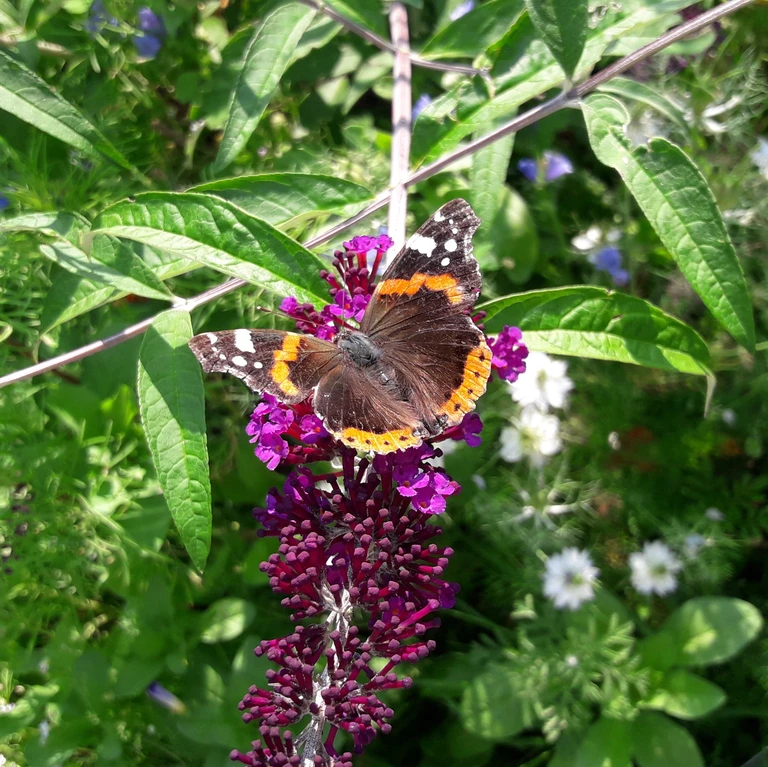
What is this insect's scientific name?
Vanessa atalanta
